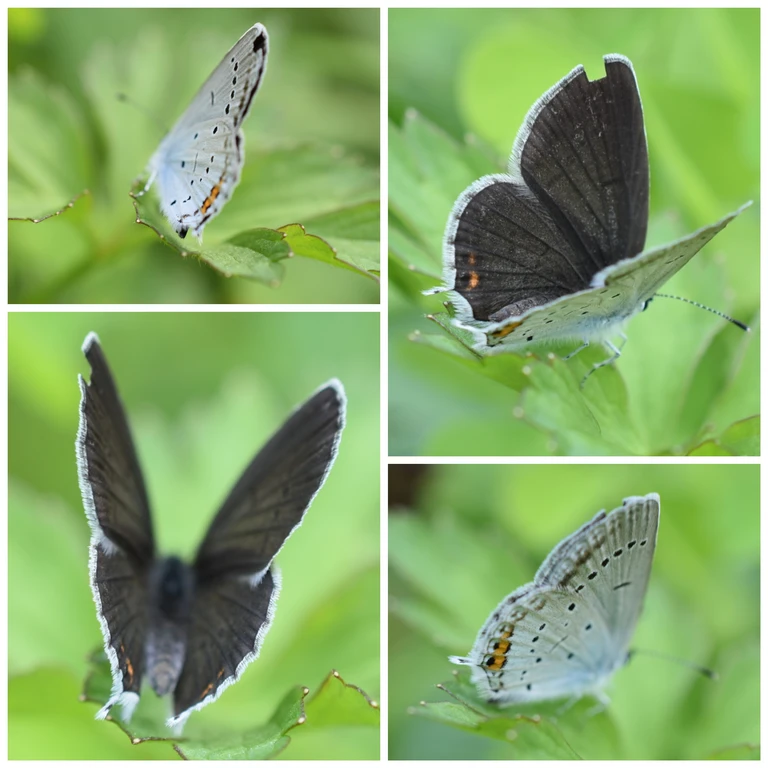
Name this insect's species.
Cupido argiades (also Elkalyce argiades)
